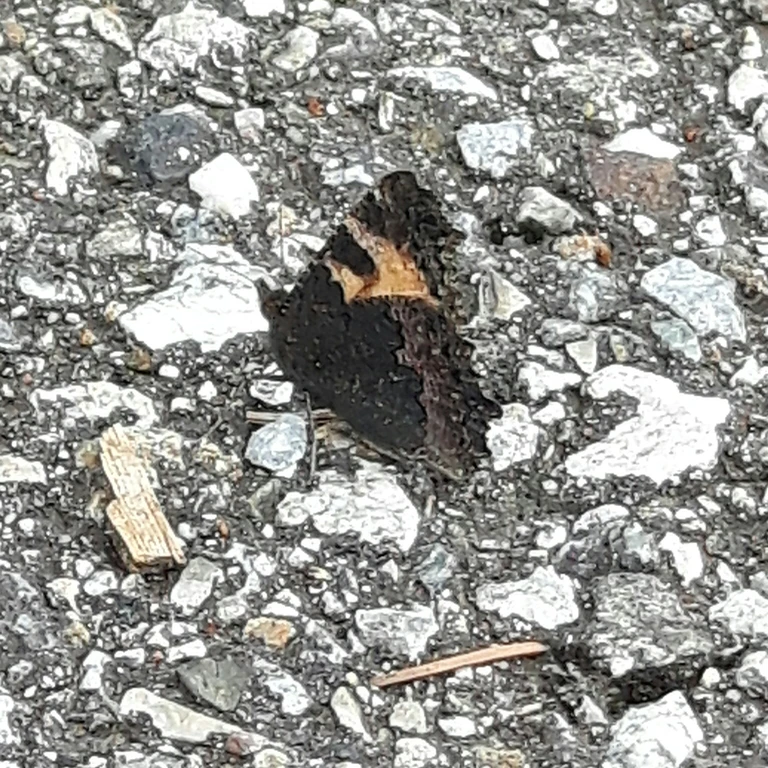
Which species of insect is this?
Aglais urticae
